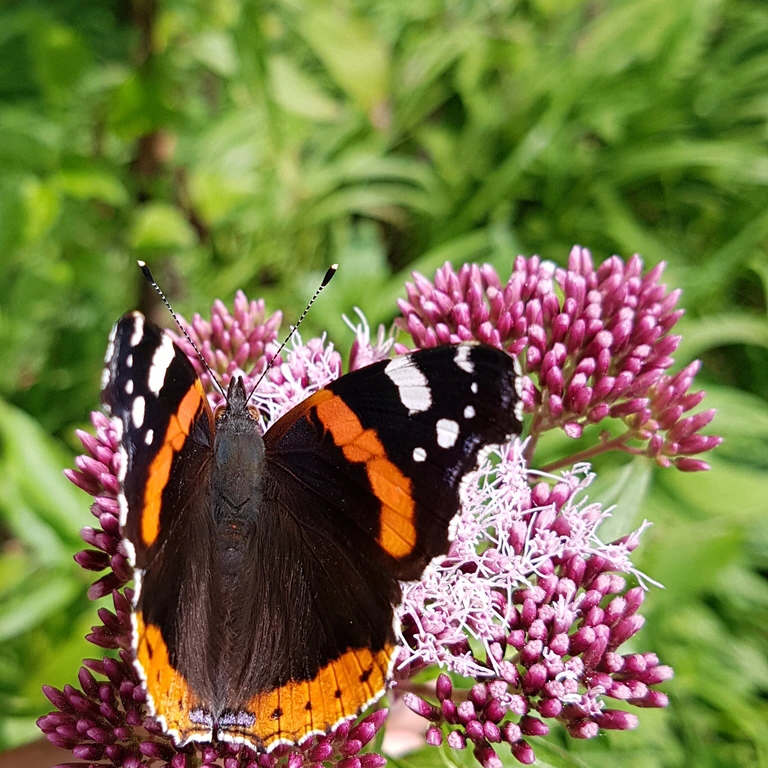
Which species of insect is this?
Vanessa atalanta
